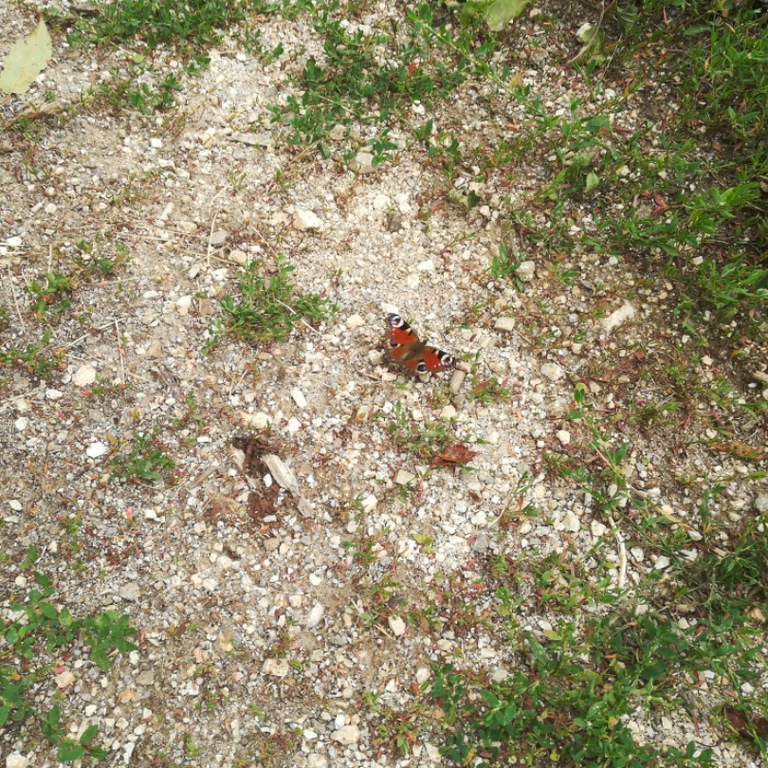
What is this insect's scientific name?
Aglais io
